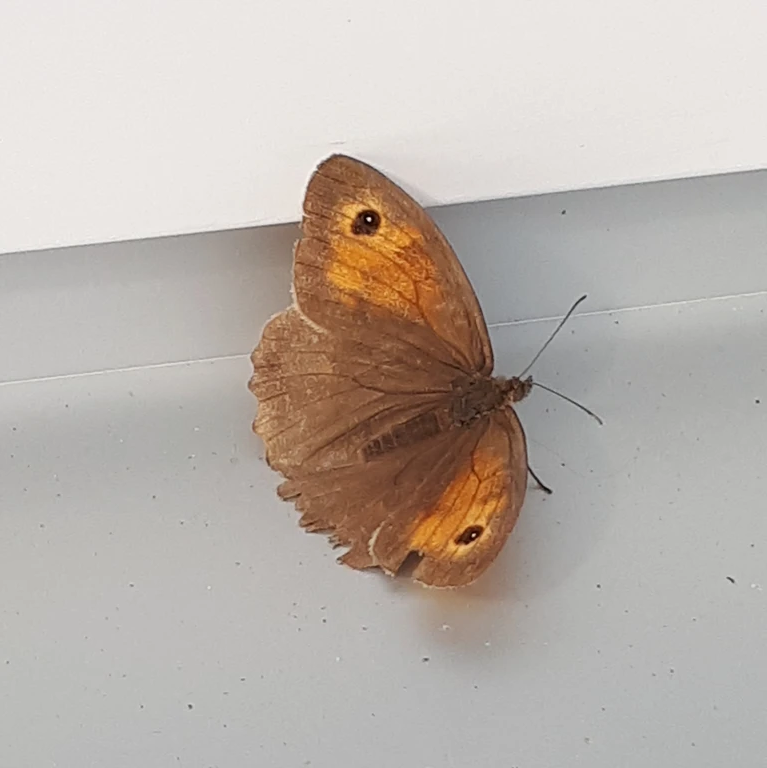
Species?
Maniola jurtina
